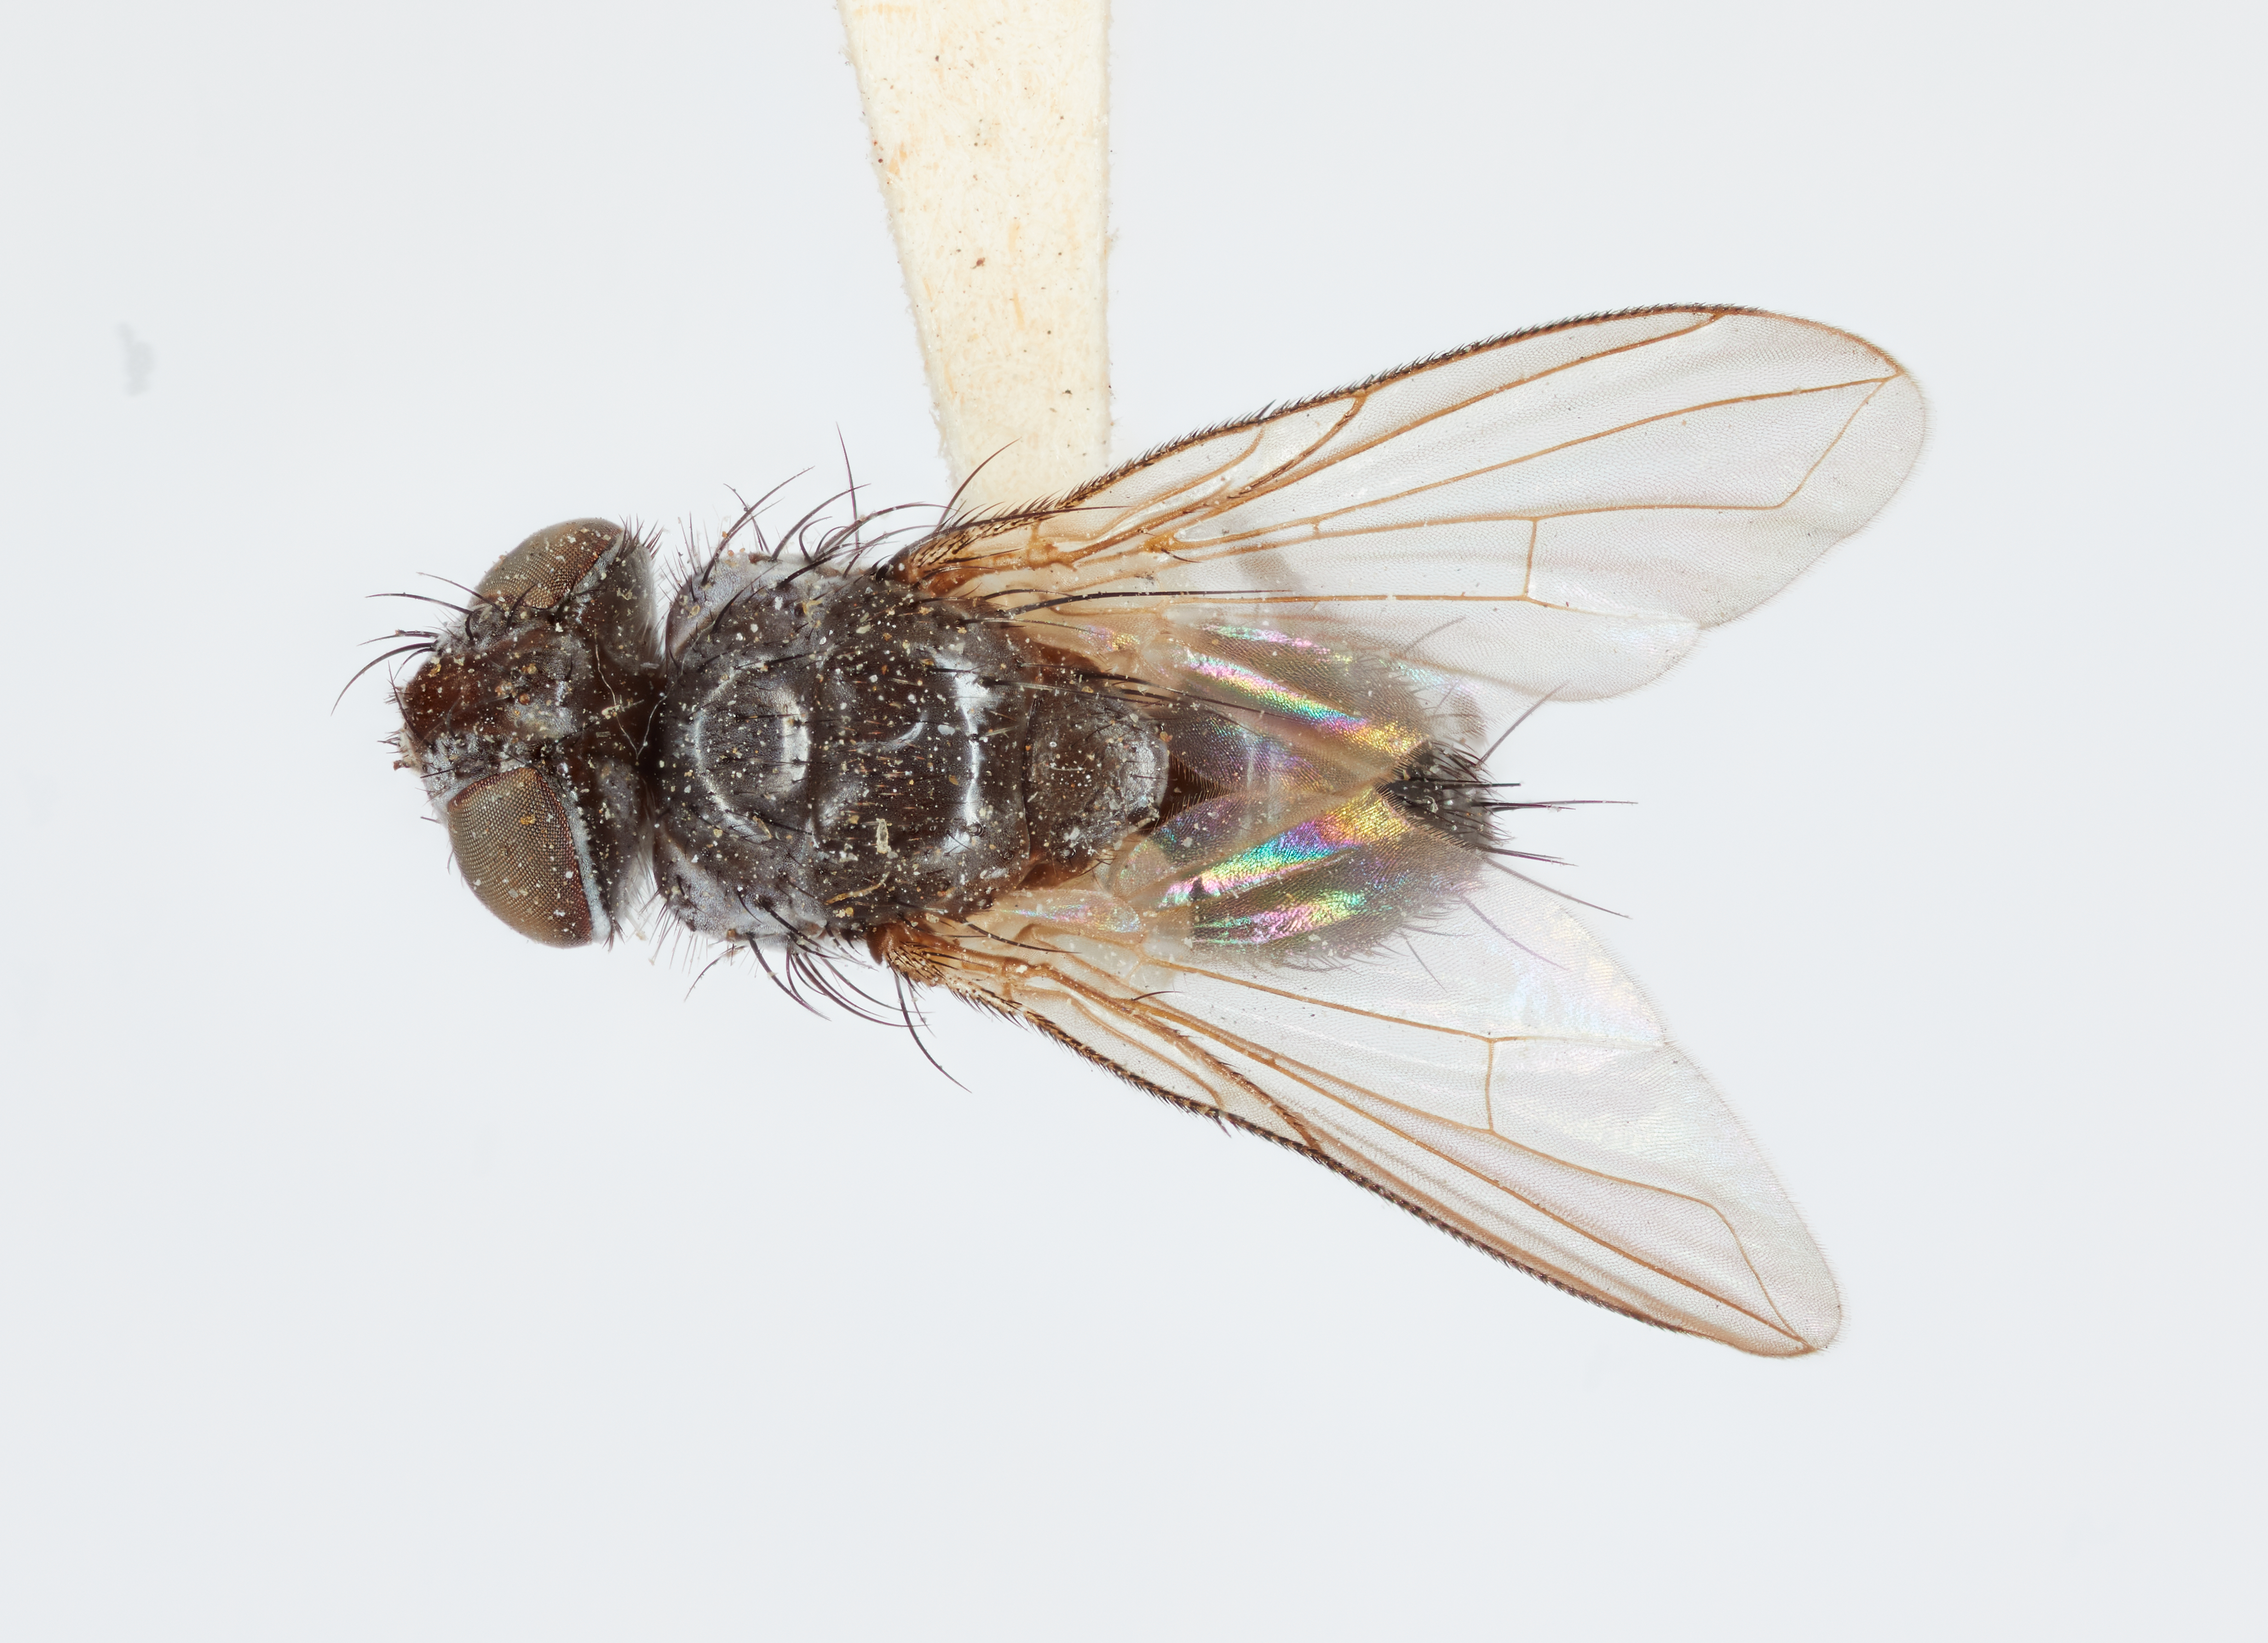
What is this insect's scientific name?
Chaetophleps setosa
